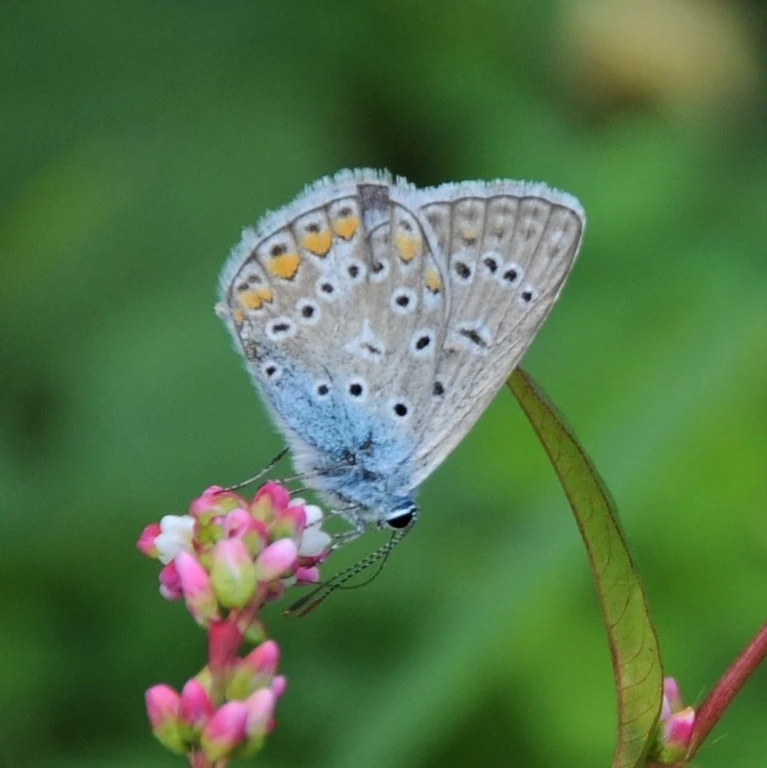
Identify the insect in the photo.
Polyommatus icarus
